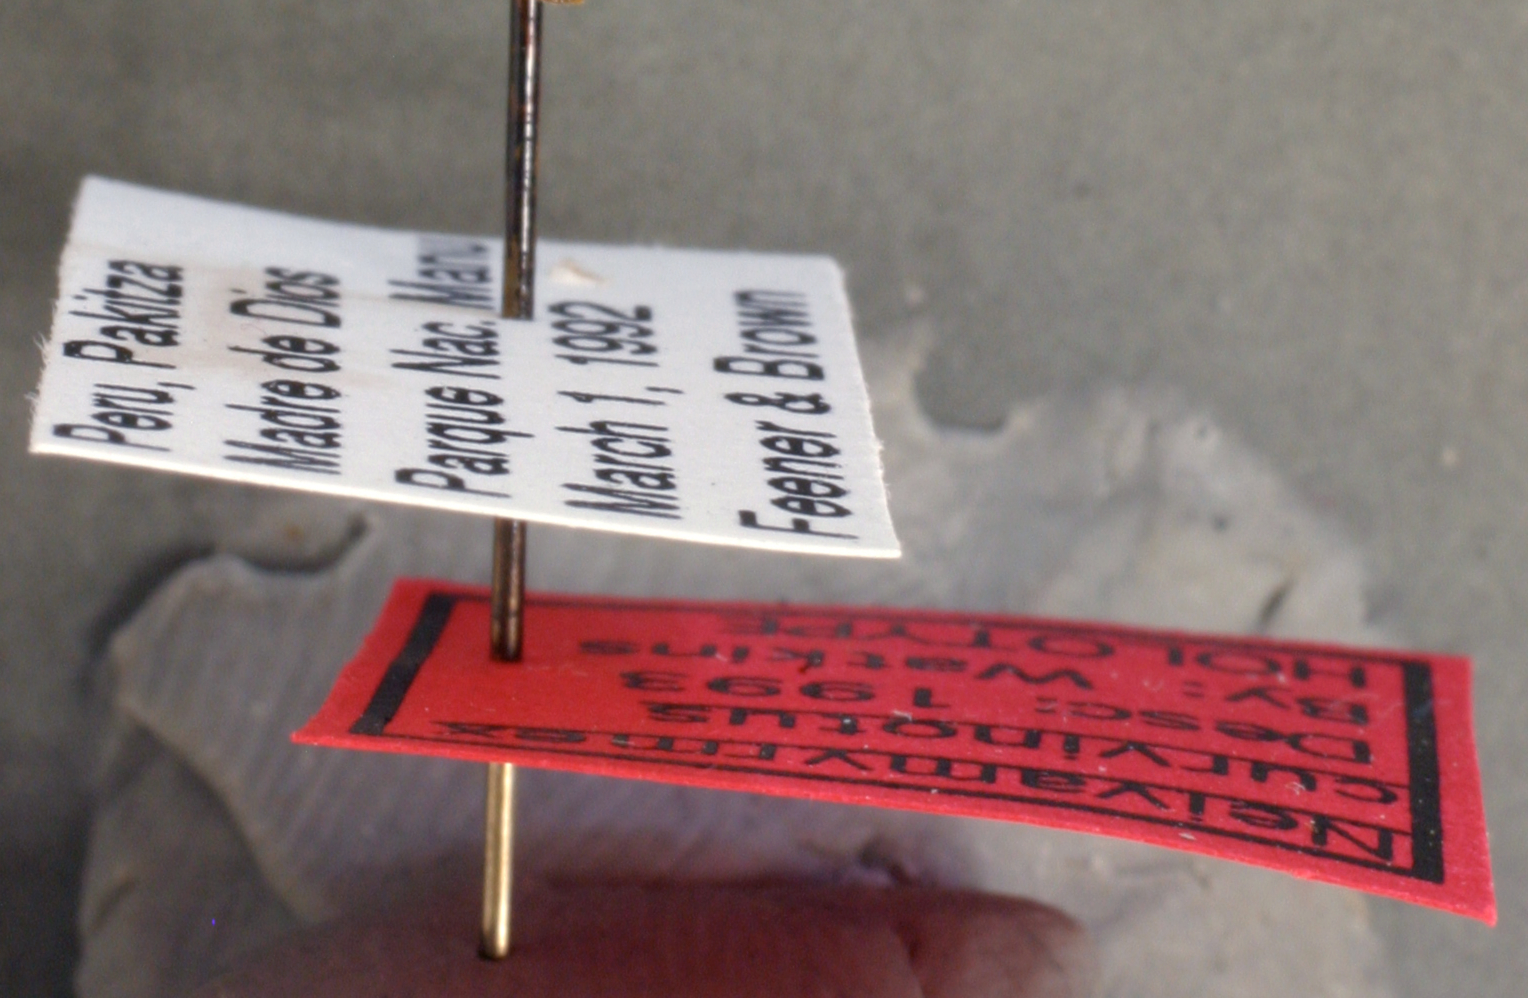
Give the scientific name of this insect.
Neivamyrmex curvinotus
